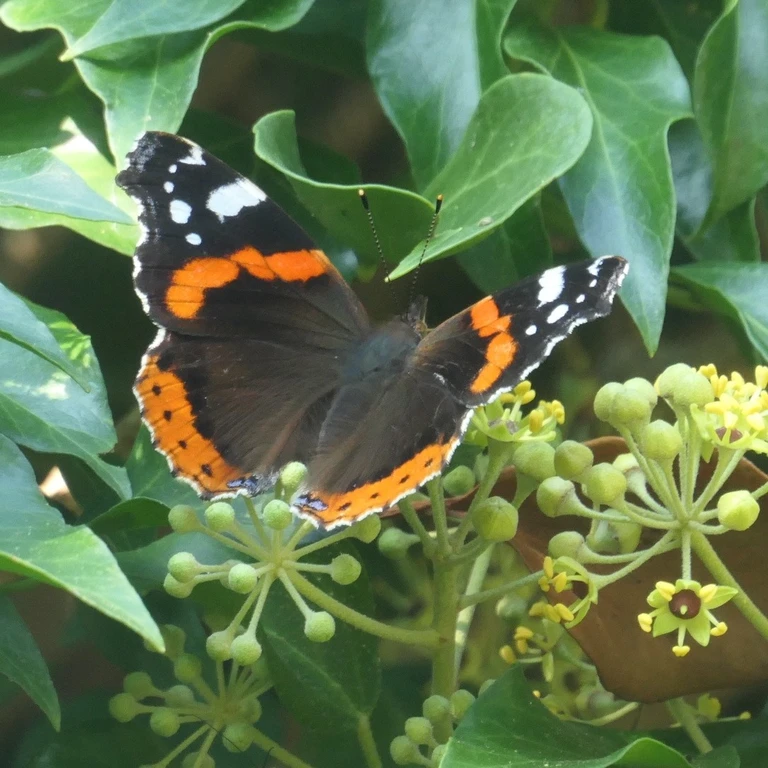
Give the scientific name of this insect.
Vanessa atalanta
